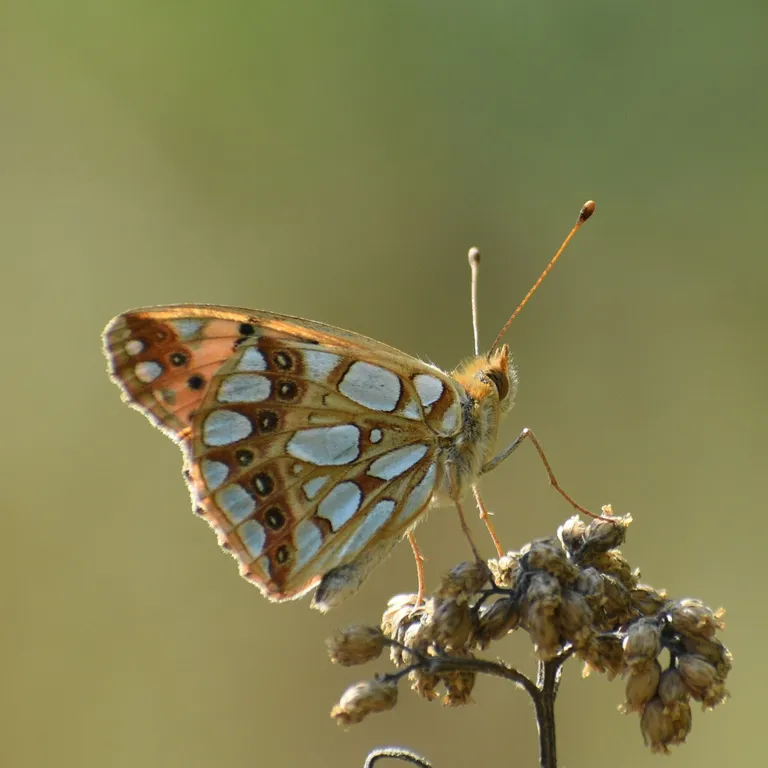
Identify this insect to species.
Issoria lathonia
